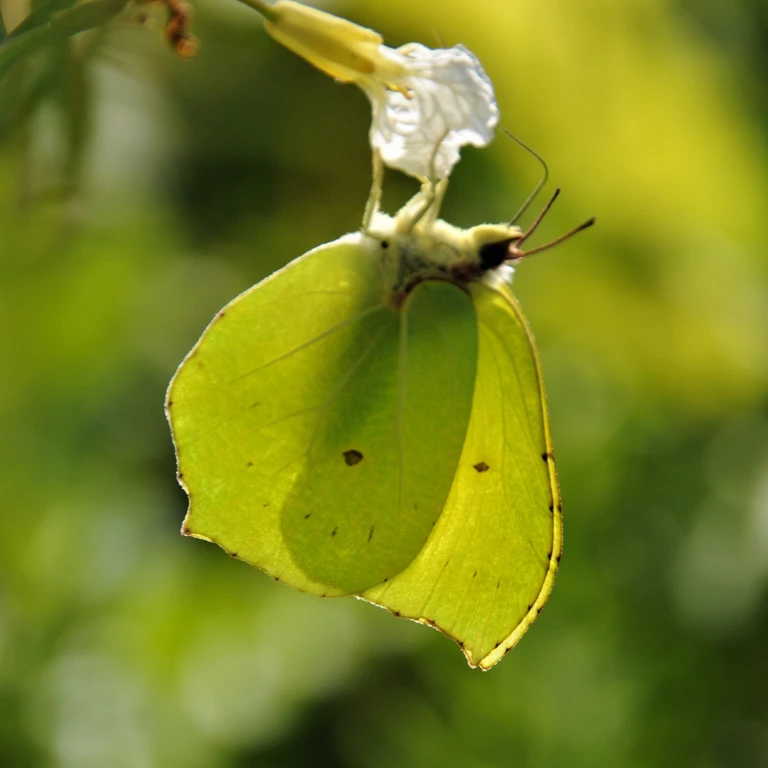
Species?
Gonepteryx rhamni
